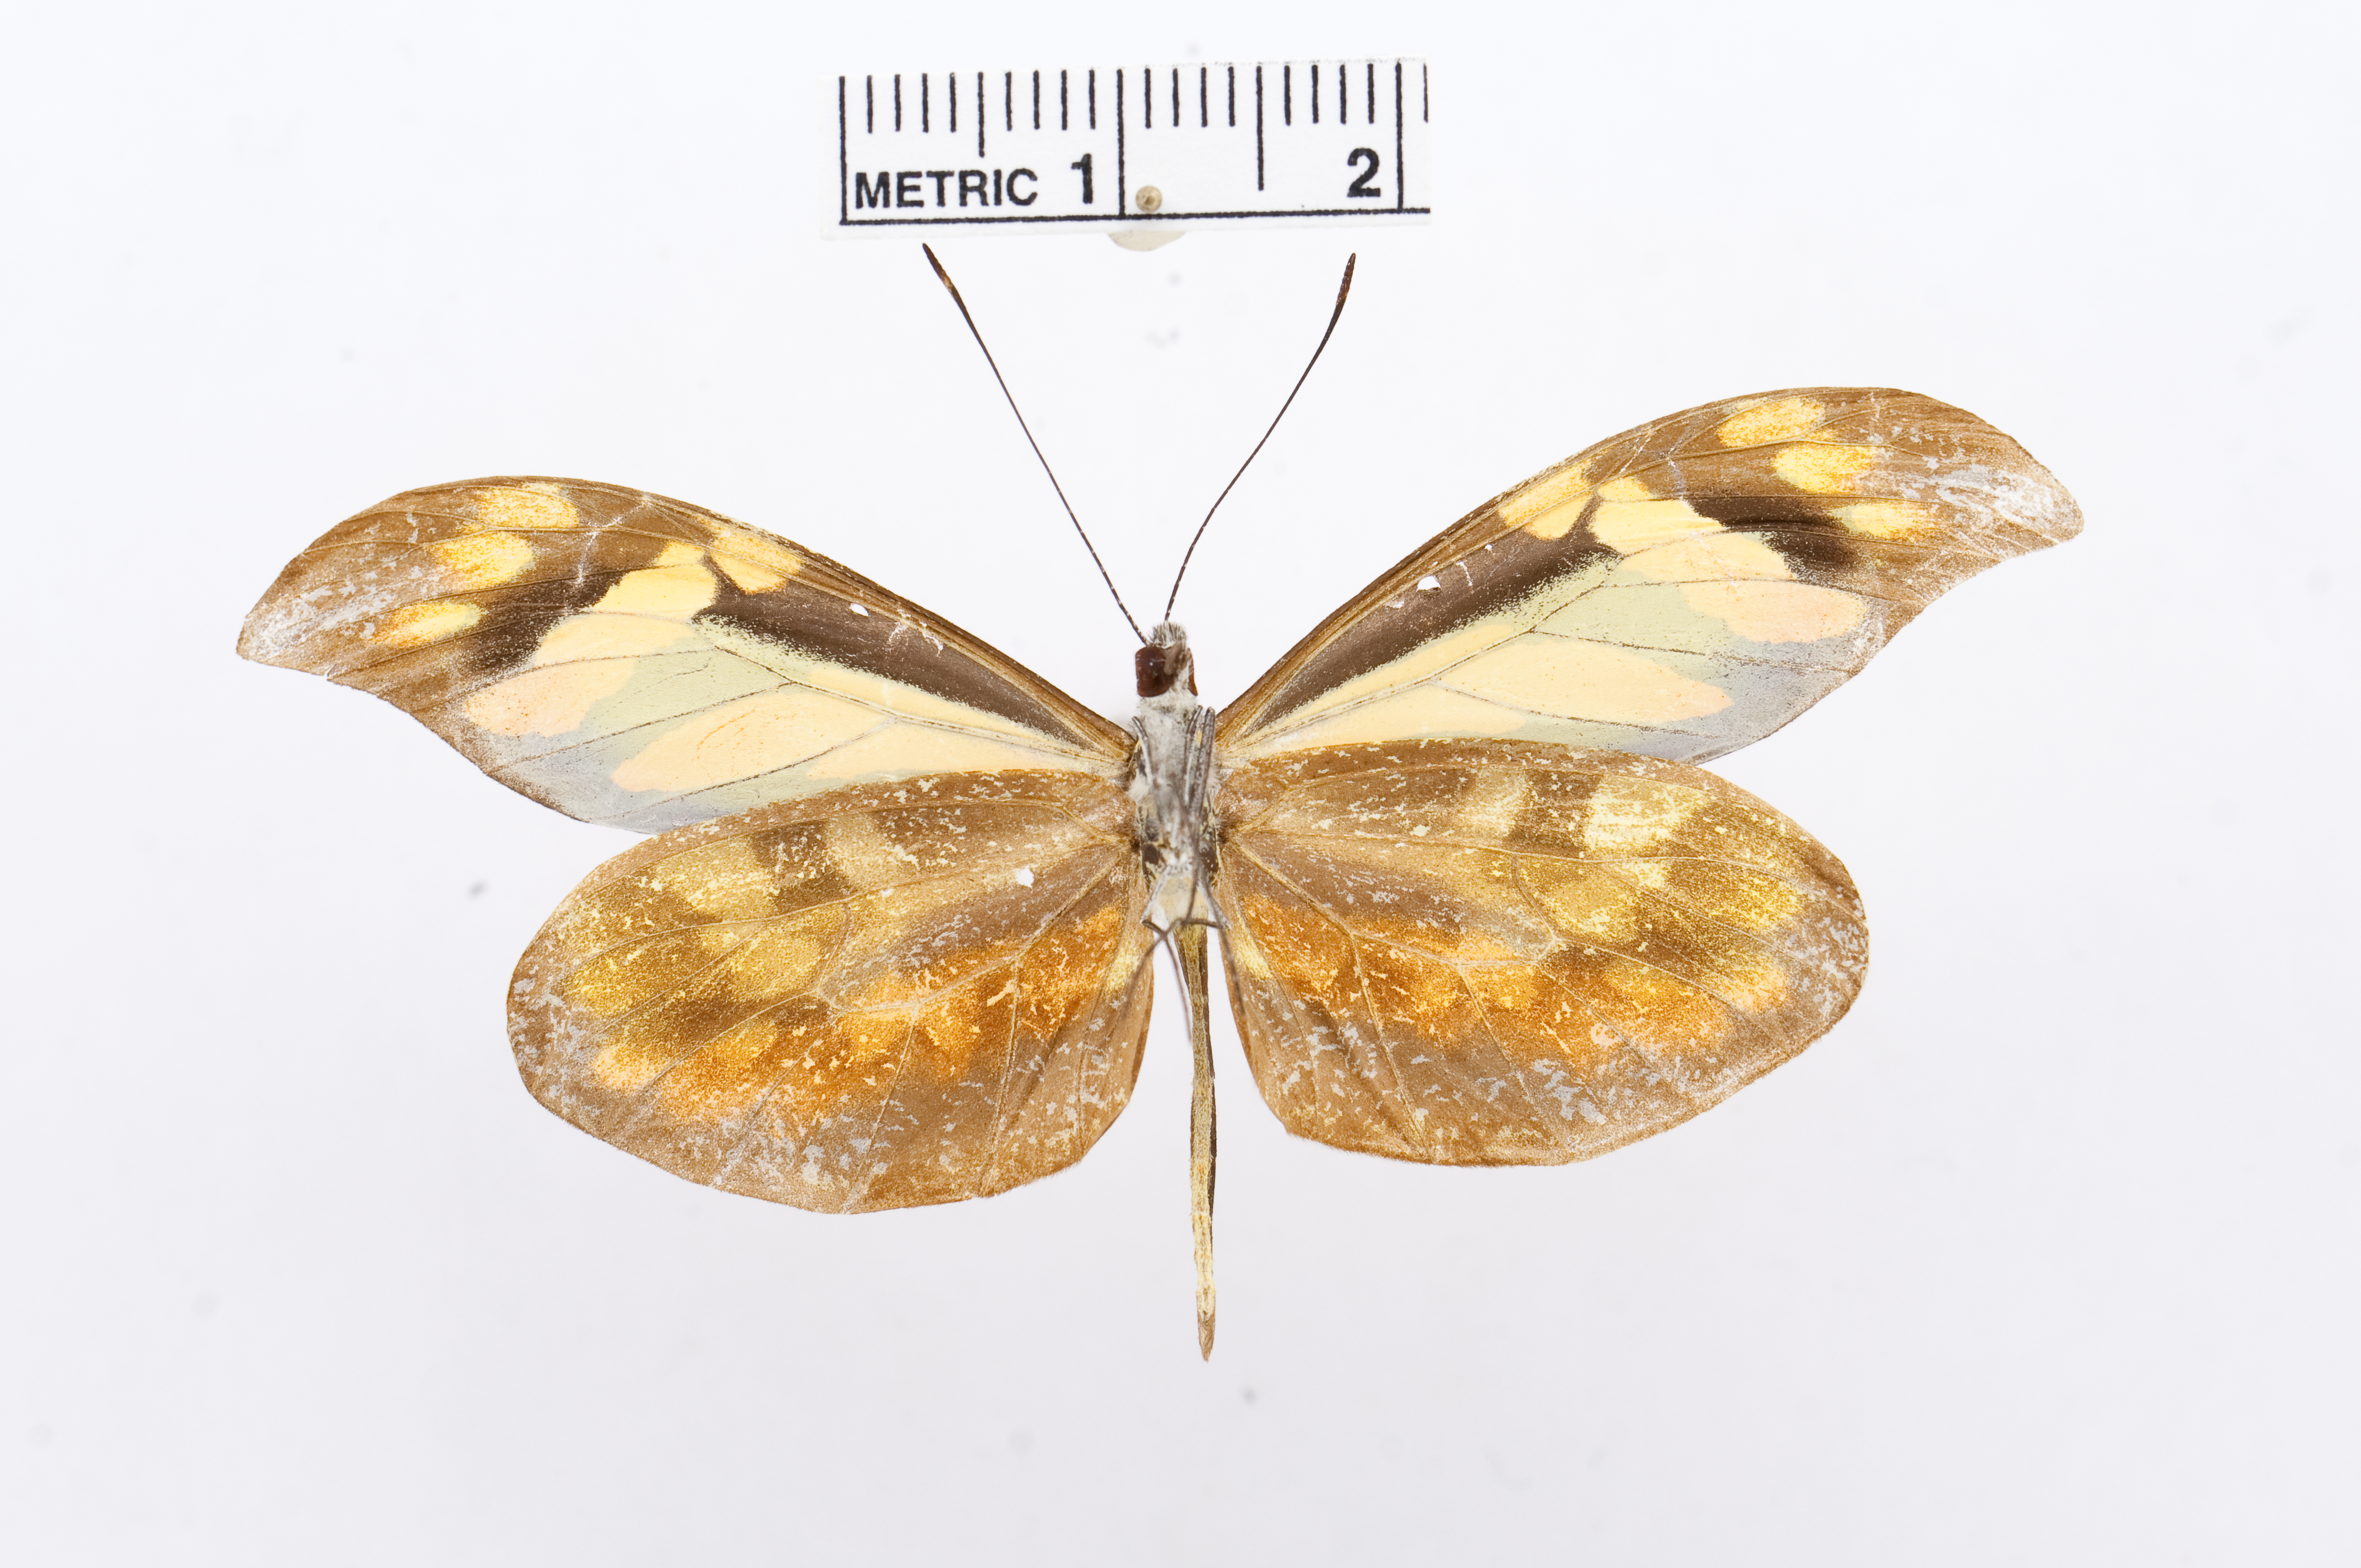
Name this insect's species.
Dismorphia spio
